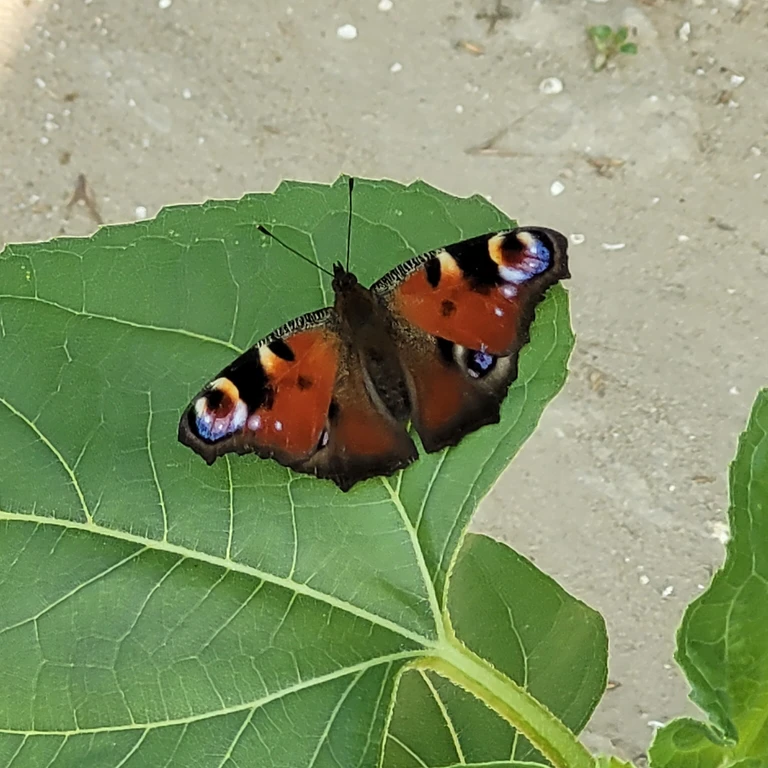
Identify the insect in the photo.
Aglais io
